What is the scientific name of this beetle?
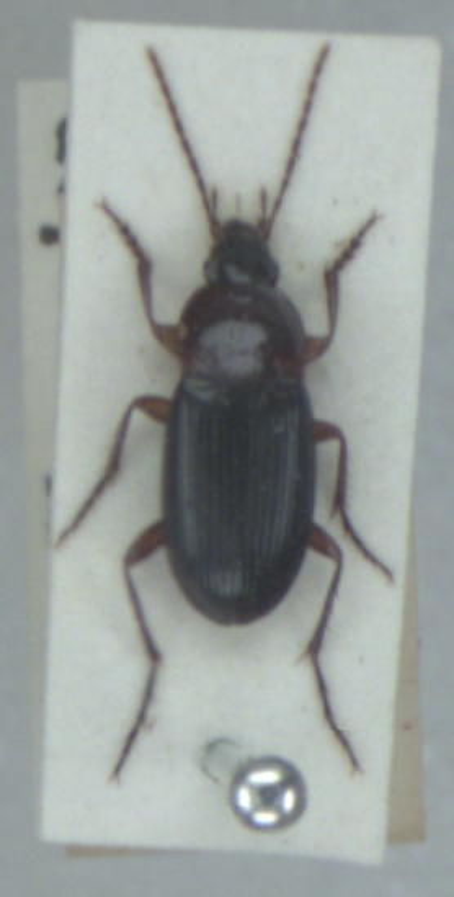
Calathus melanocephalus
